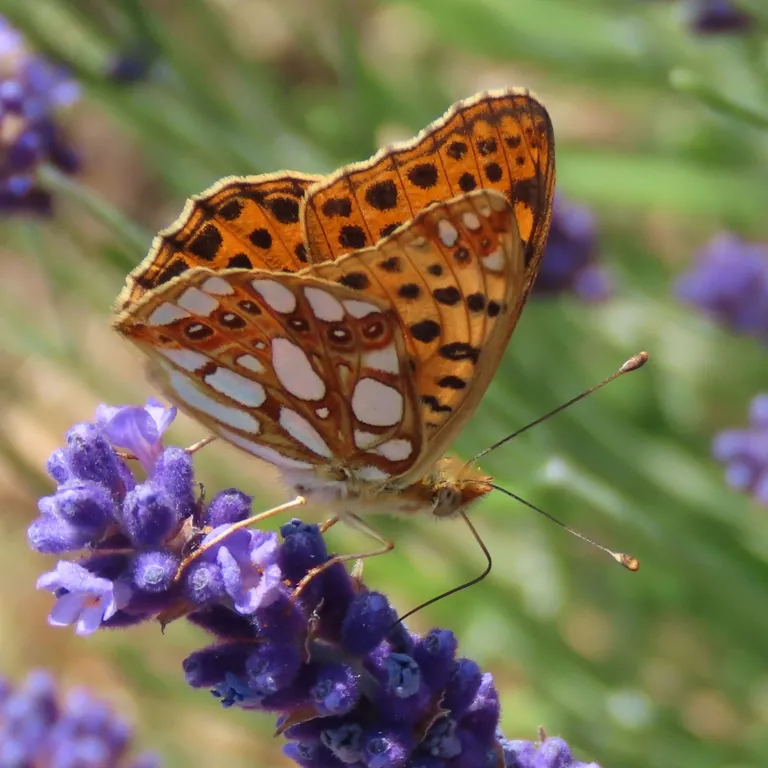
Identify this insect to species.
Issoria lathonia
